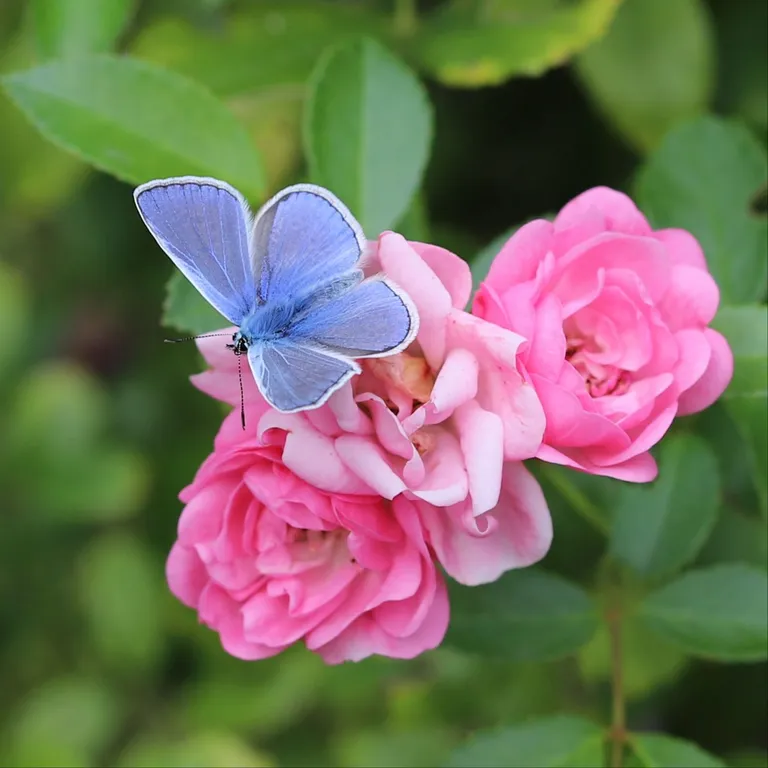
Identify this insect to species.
Polyommatus icarus
